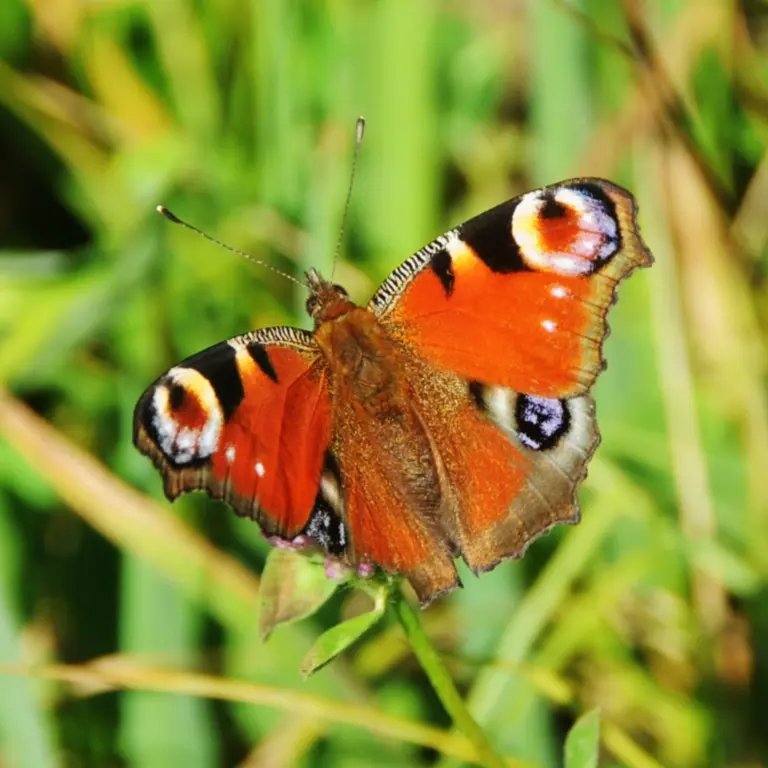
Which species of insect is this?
Aglais io
